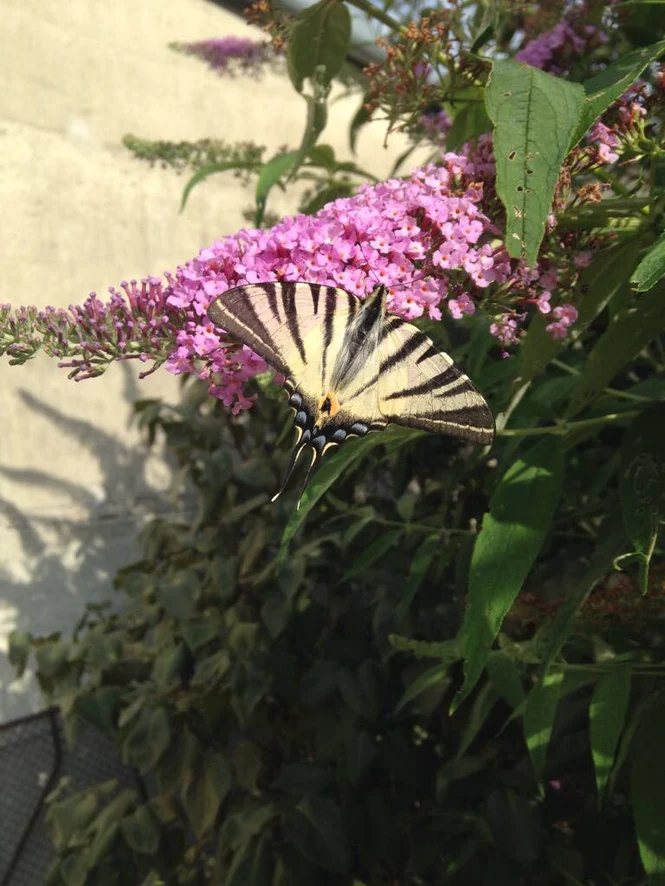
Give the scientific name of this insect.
Iphiclides podalirius
